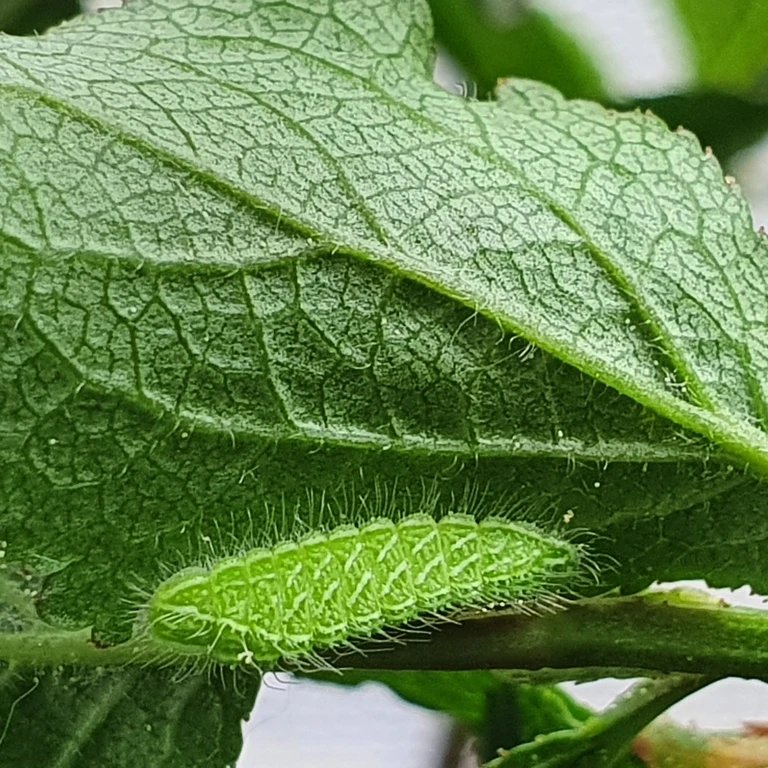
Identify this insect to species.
Thecla betulae
